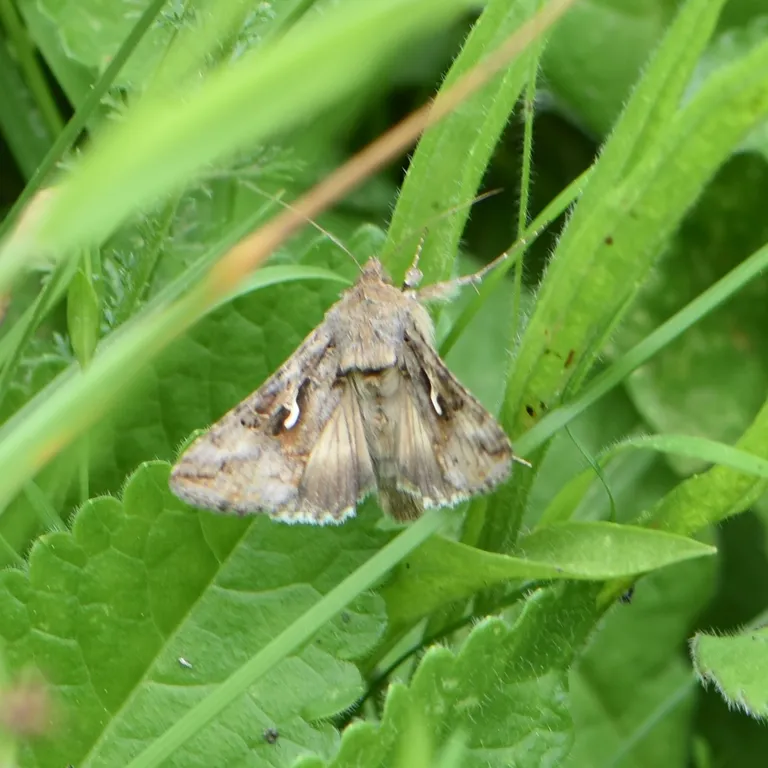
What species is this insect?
Autographa gamma
